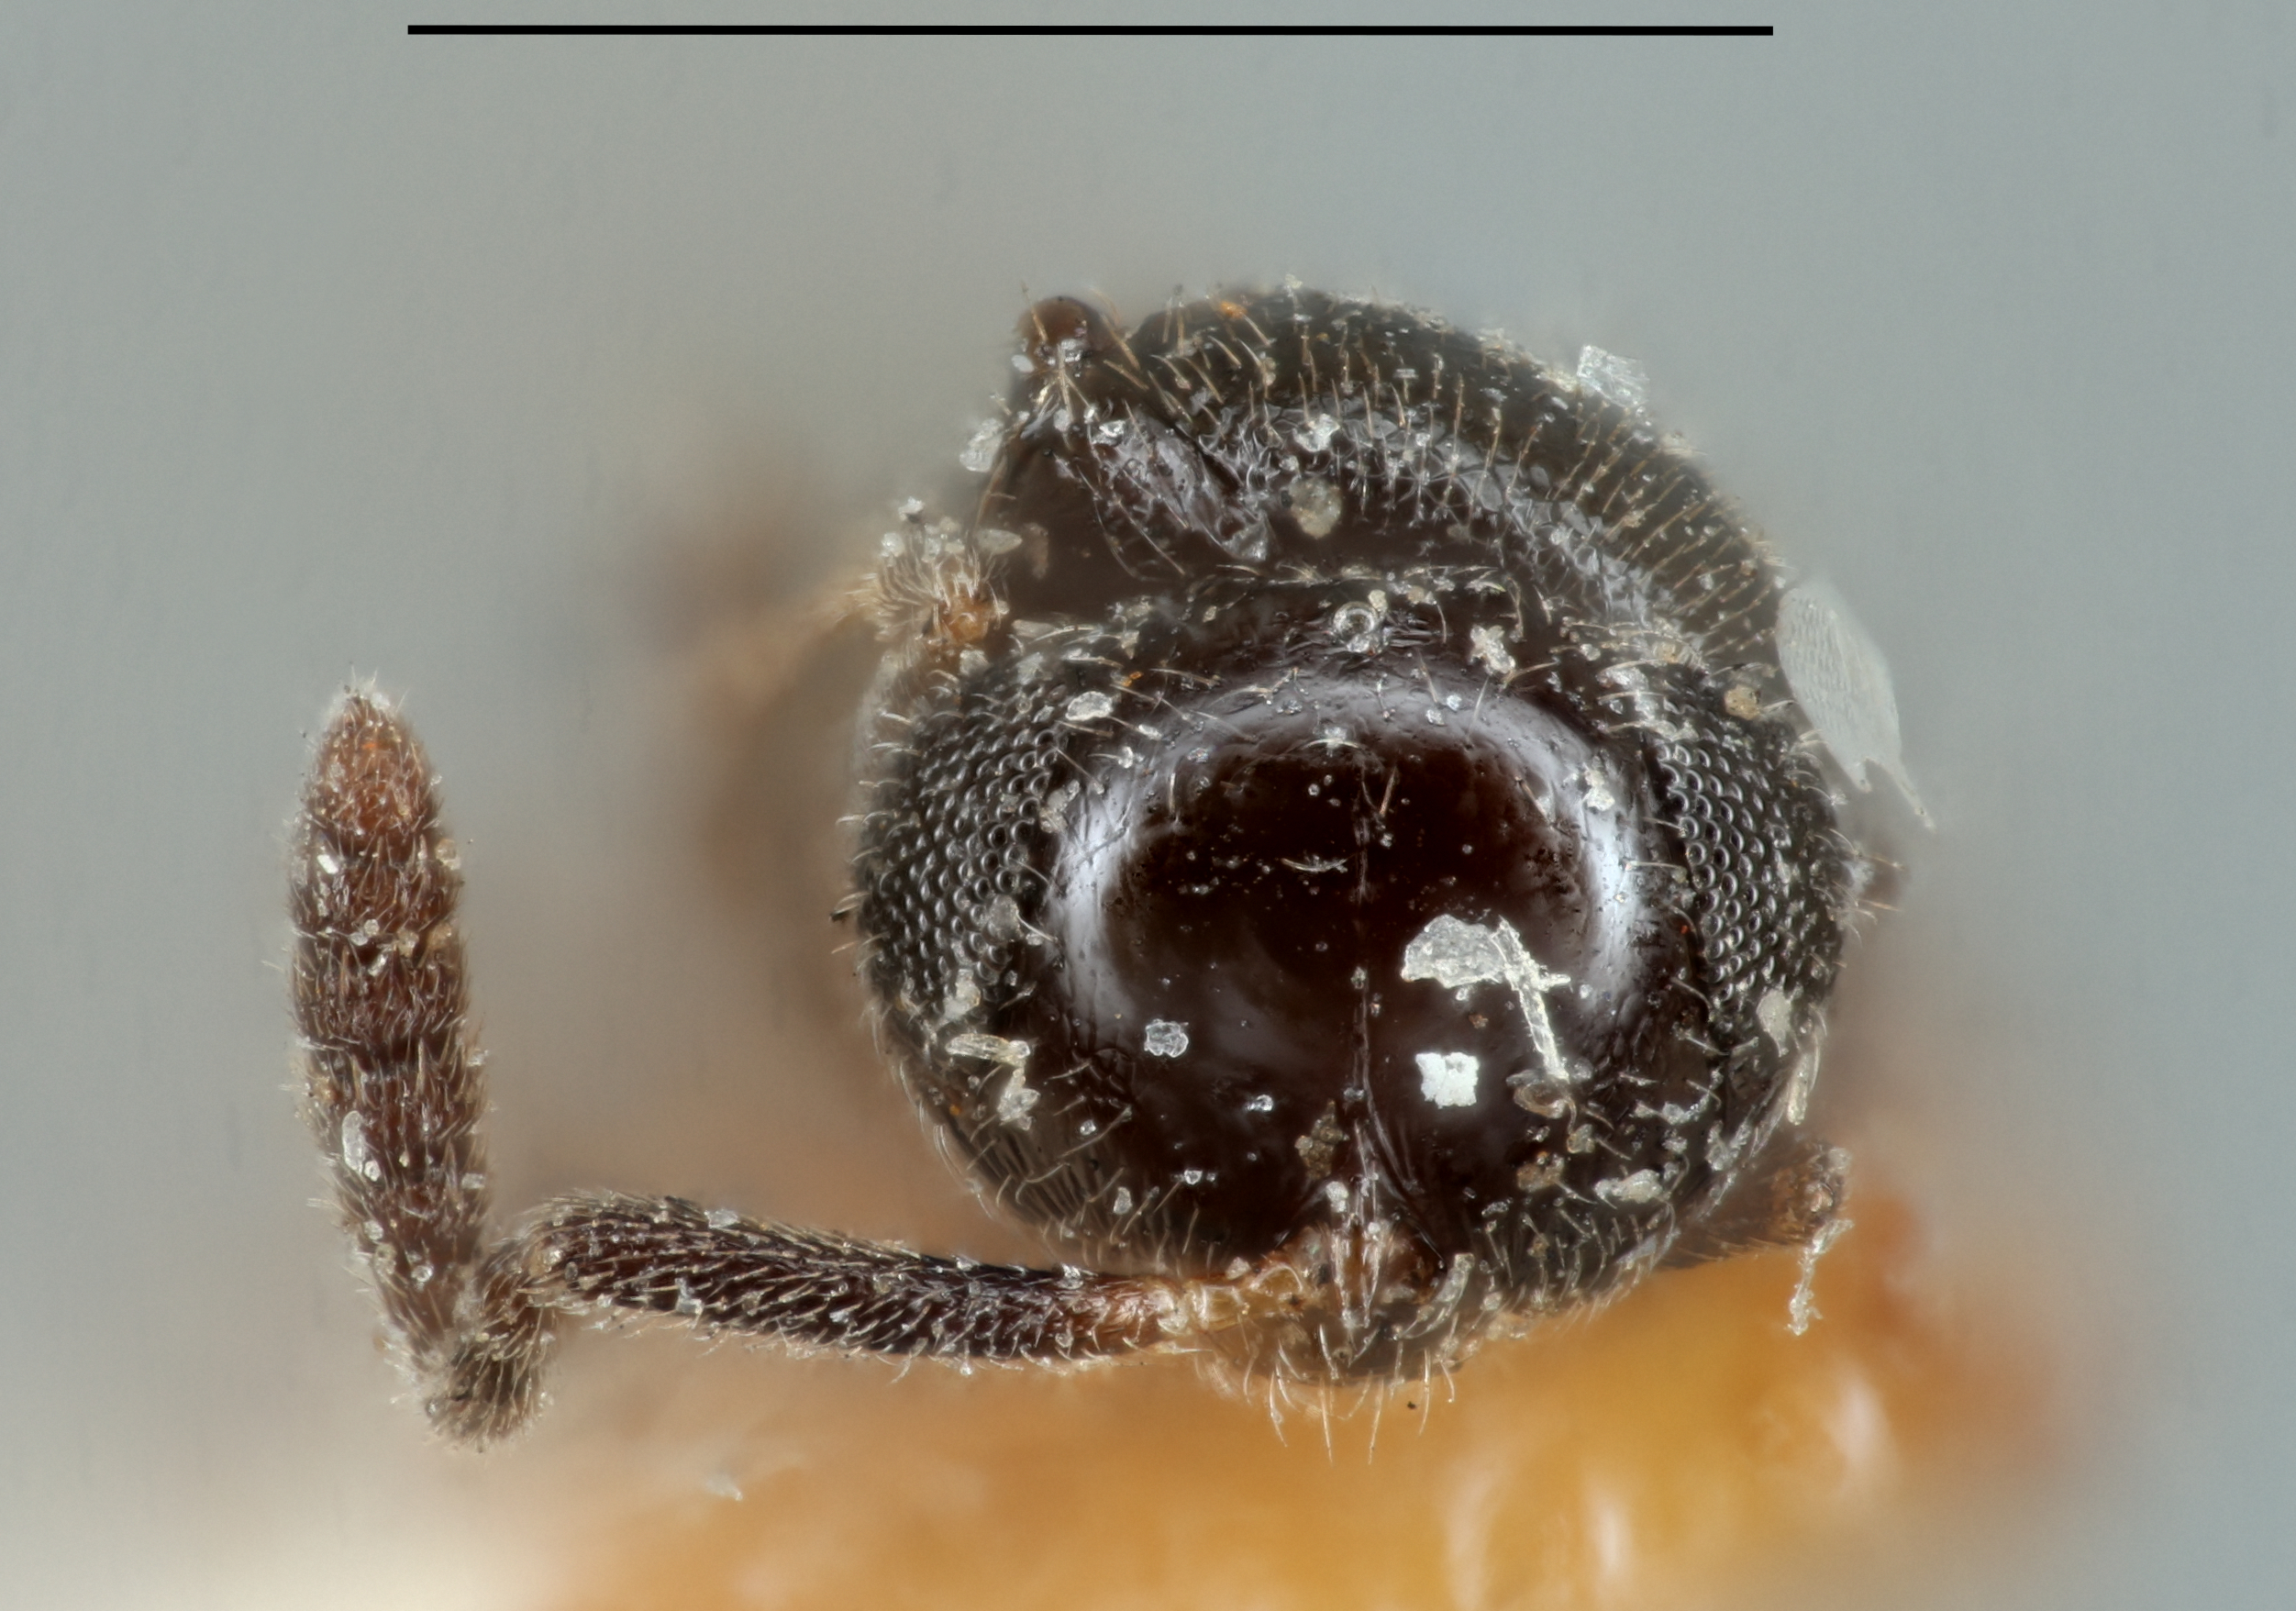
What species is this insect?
Hoplogryon similis
